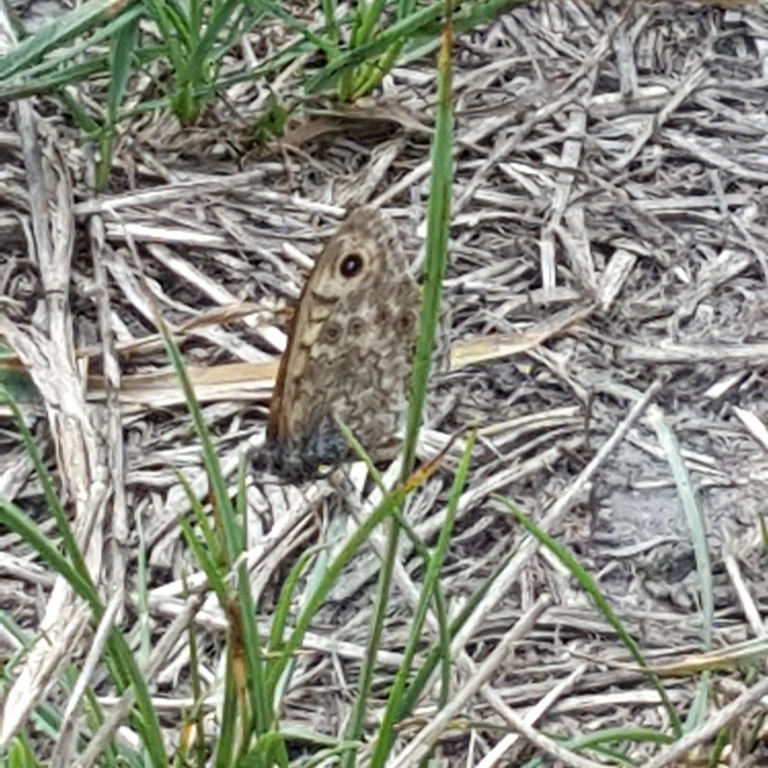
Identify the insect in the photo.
Lasiommata megera (also Pararge megera)
